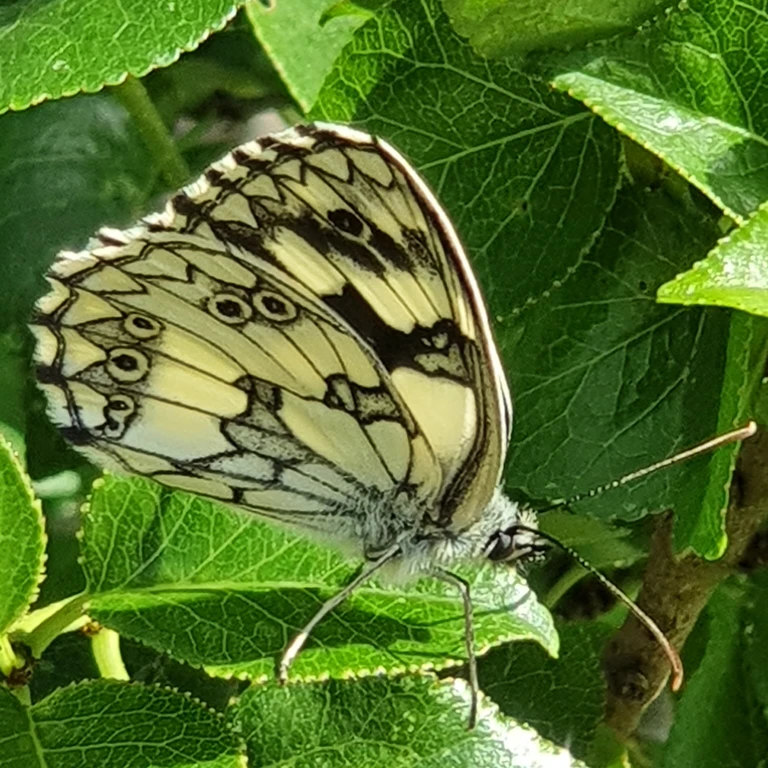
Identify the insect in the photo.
Melanargia galathea
